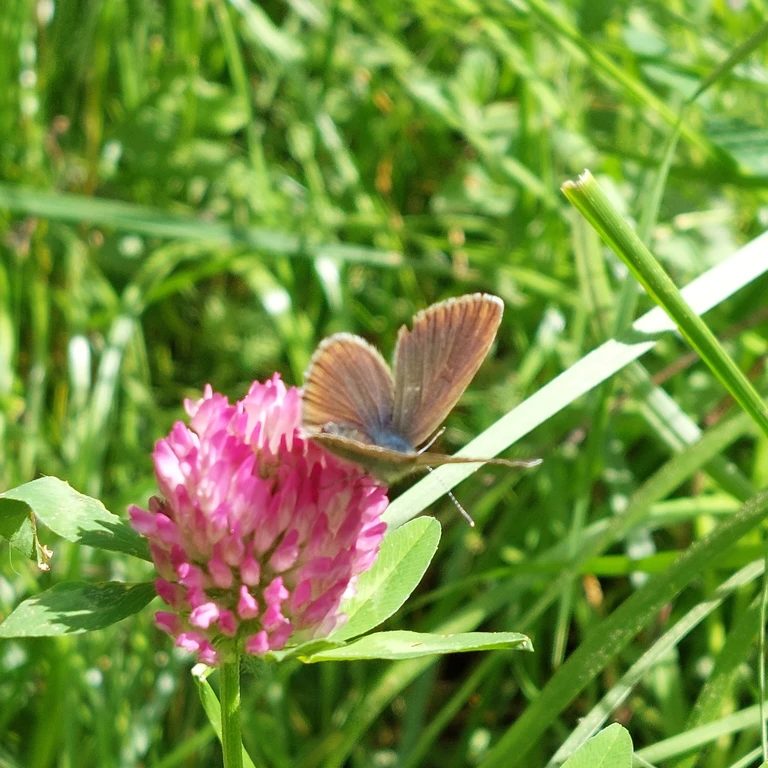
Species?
Cyaniris semiargus
